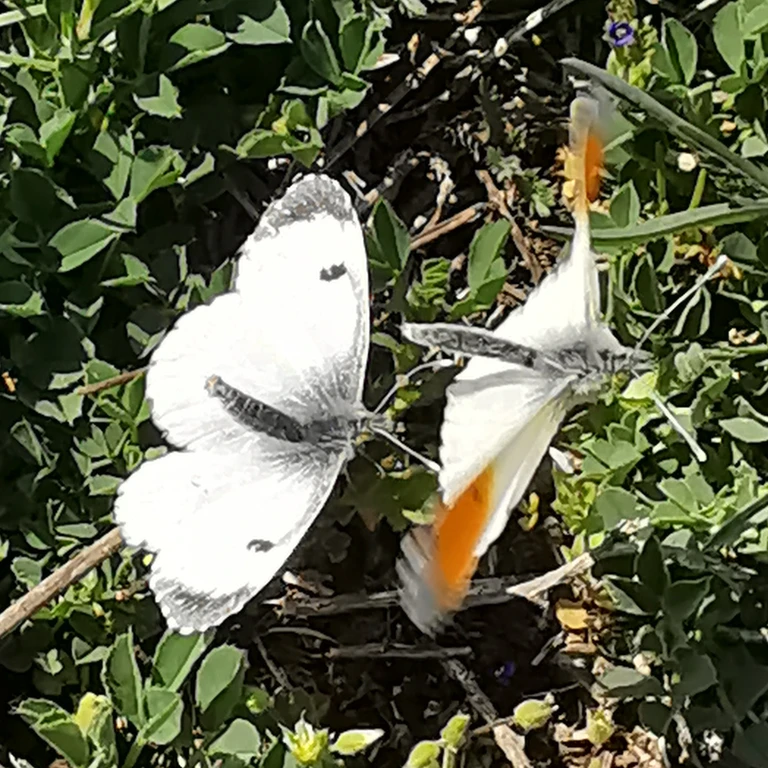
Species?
Anthocharis cardamines
